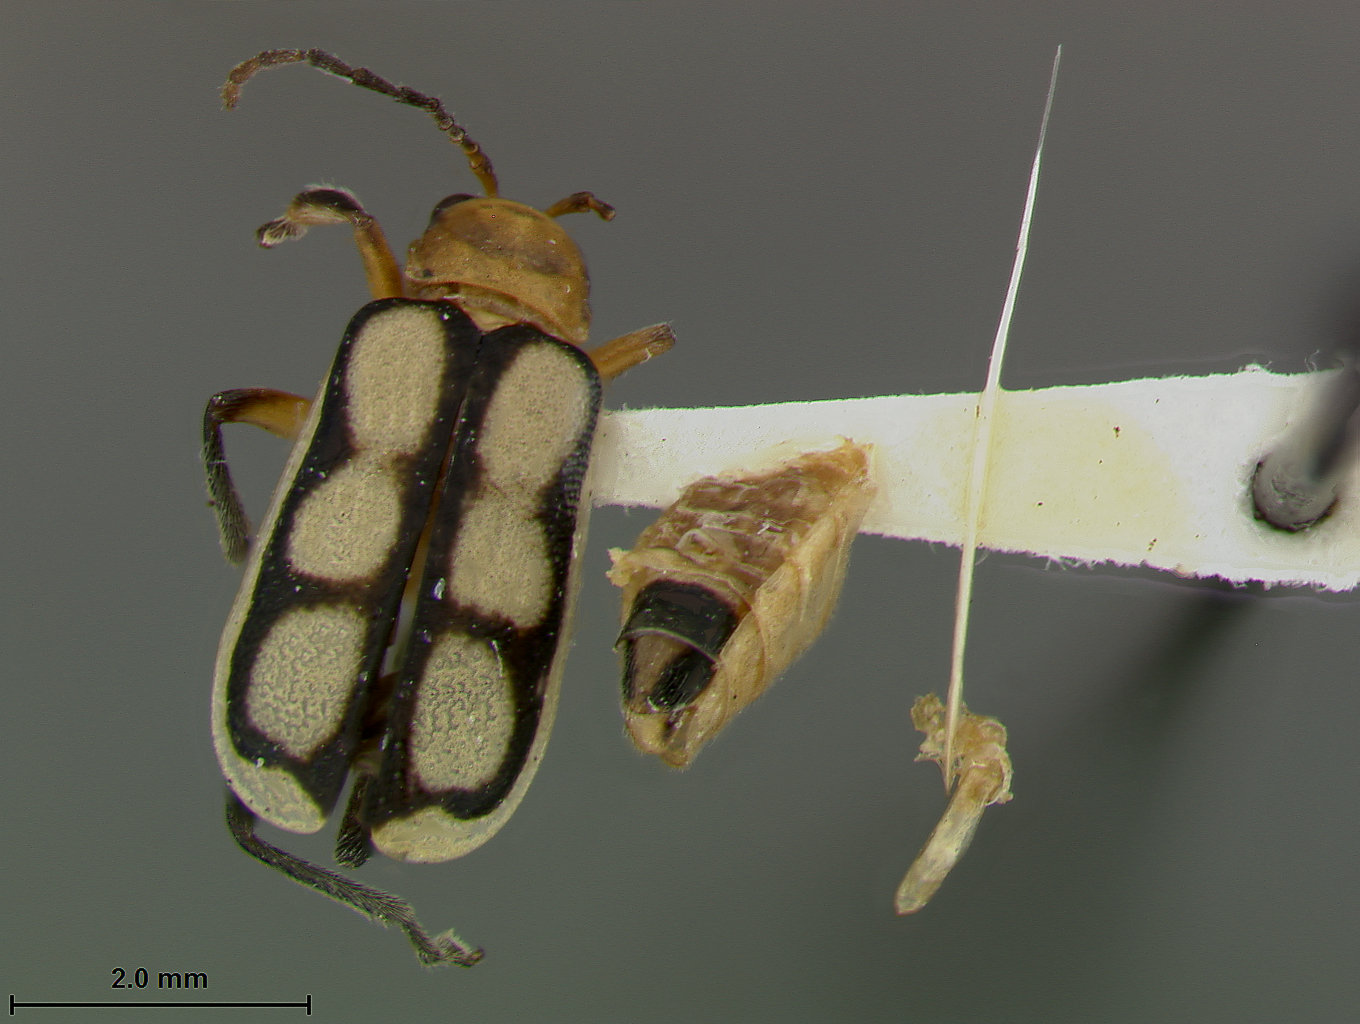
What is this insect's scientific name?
Iceloceras parviplagiatum
